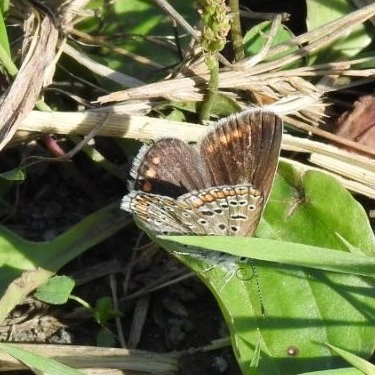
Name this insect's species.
Polyommatus icarus
